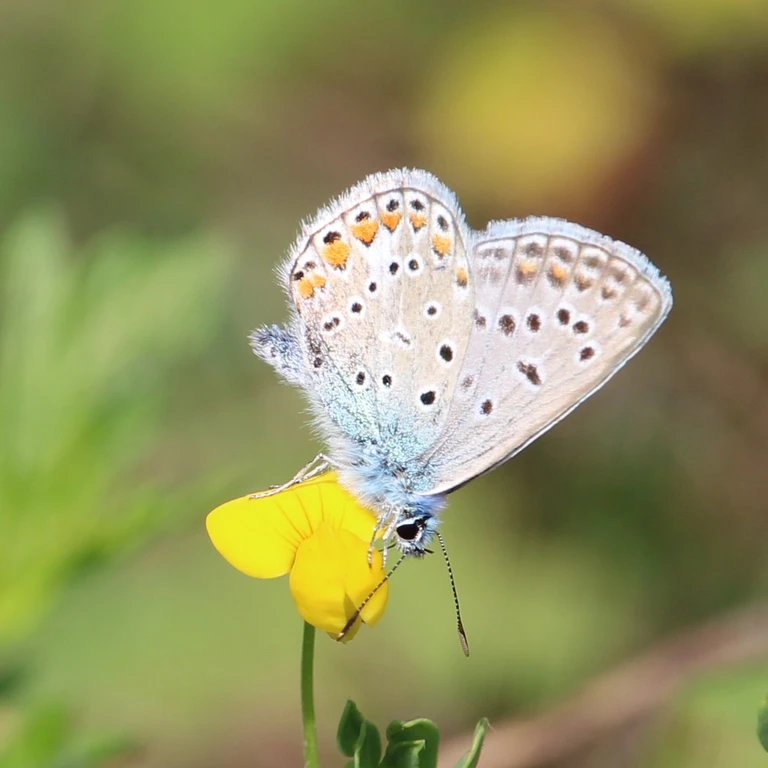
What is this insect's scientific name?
Polyommatus icarus
